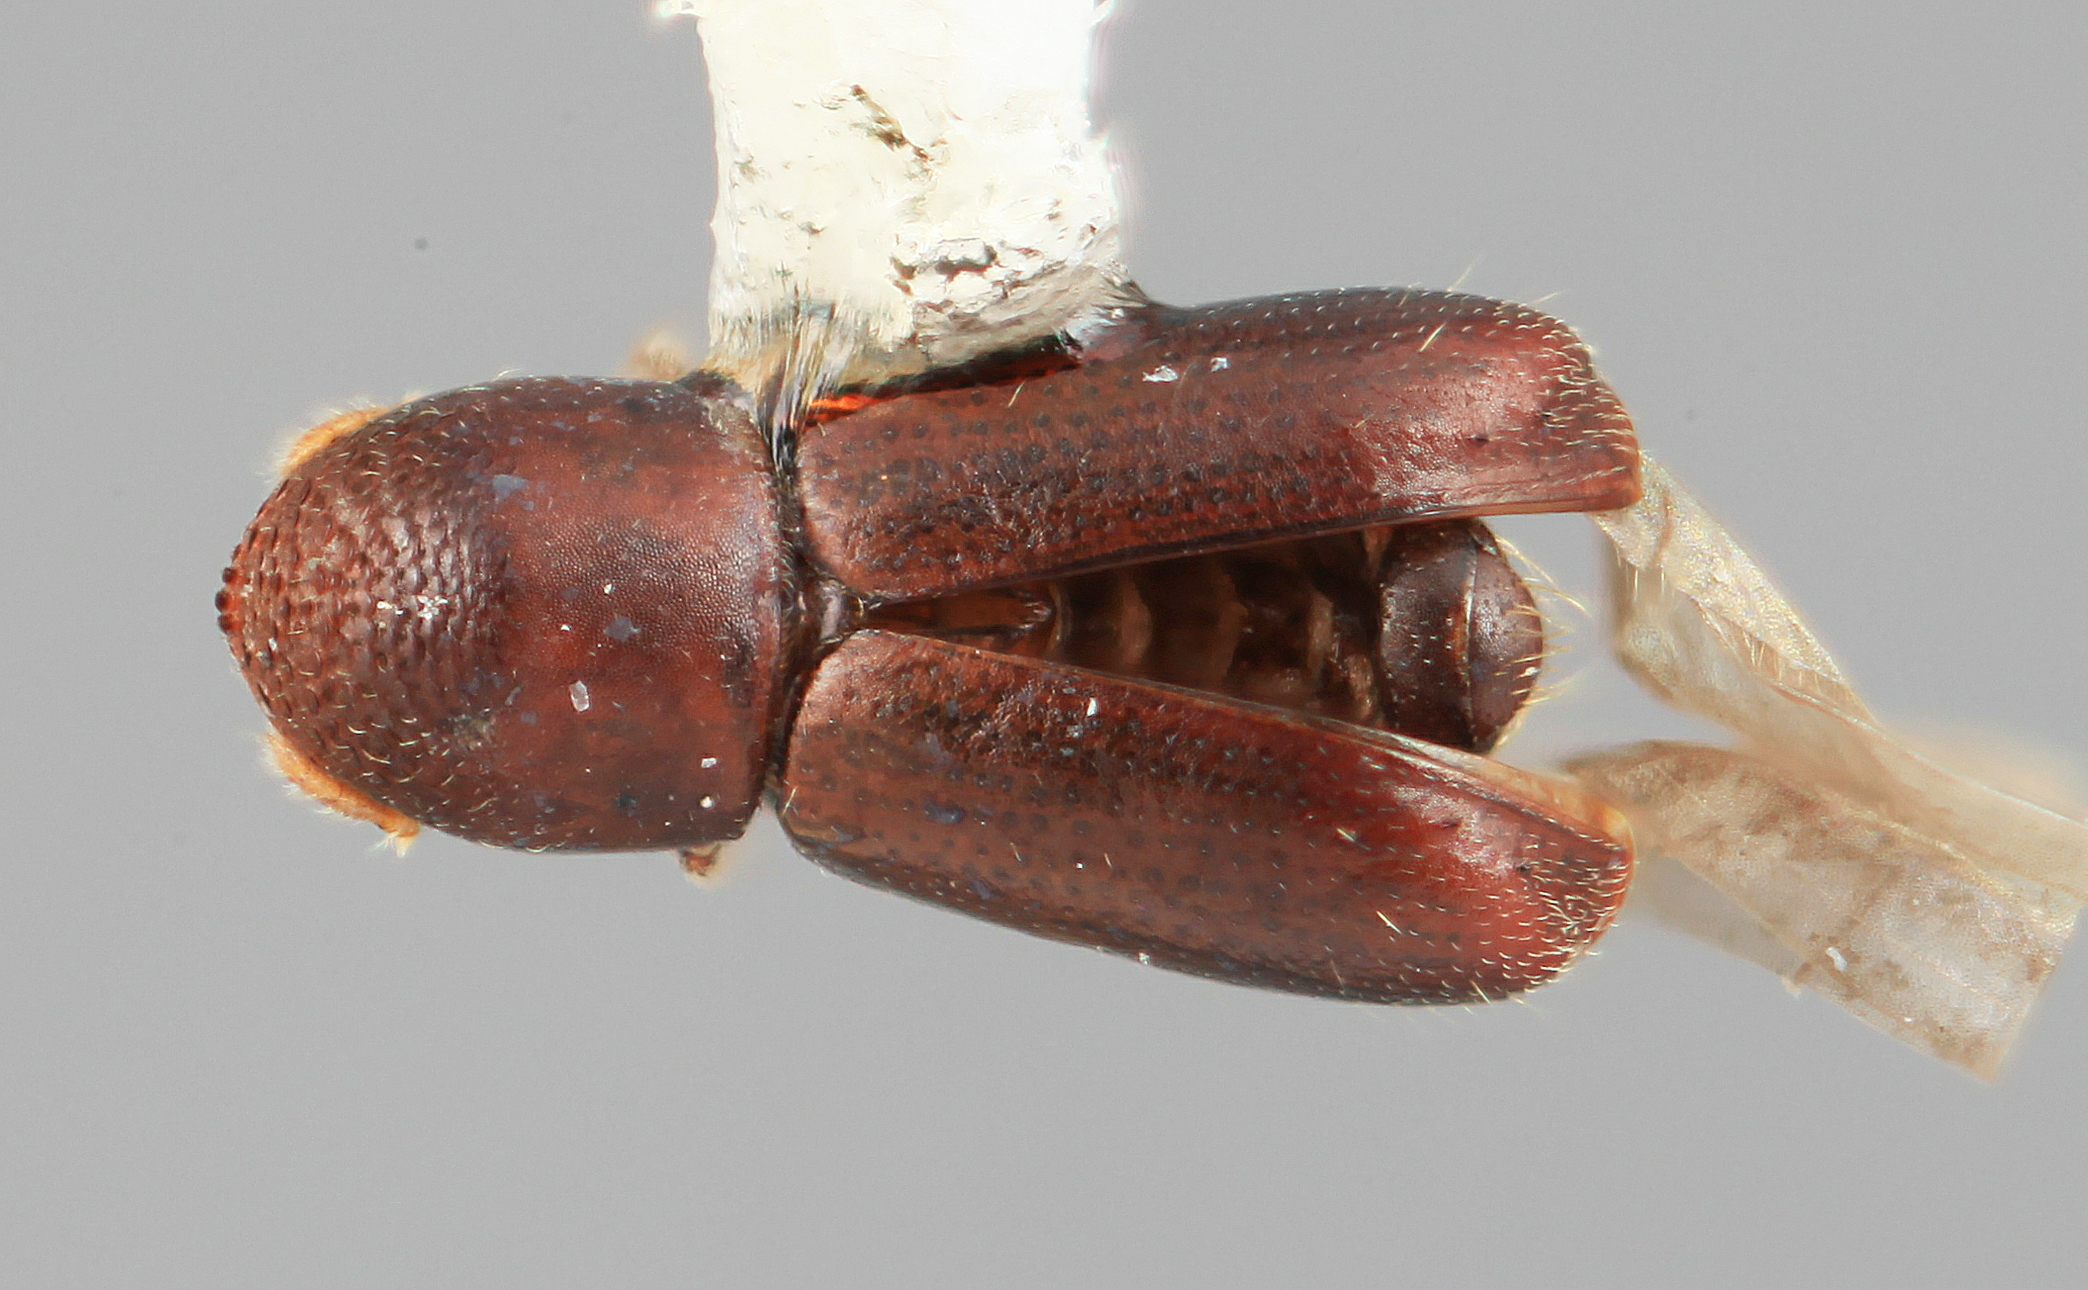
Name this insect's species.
Microcorthylus vietus
